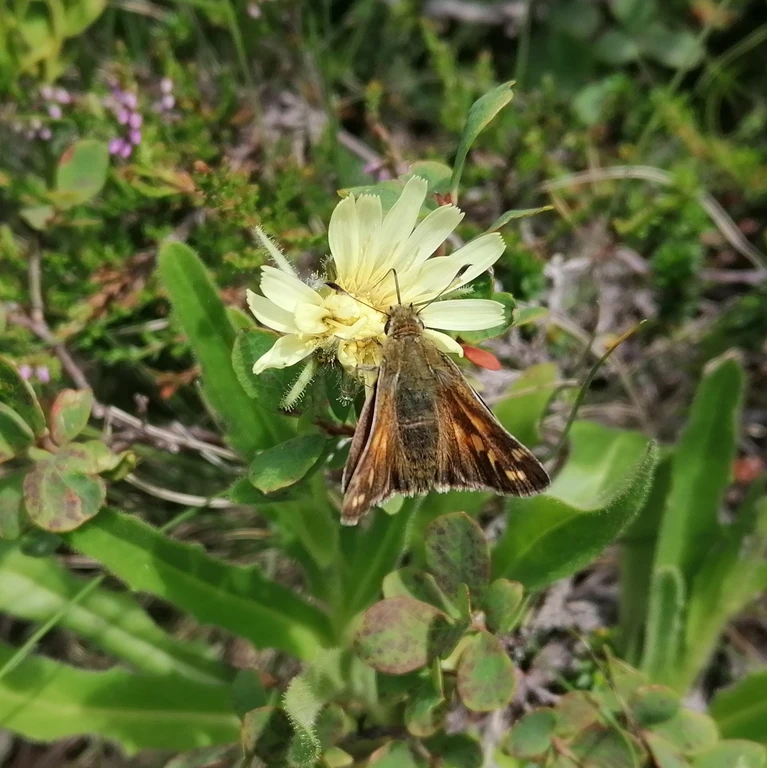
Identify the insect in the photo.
Hesperia comma
